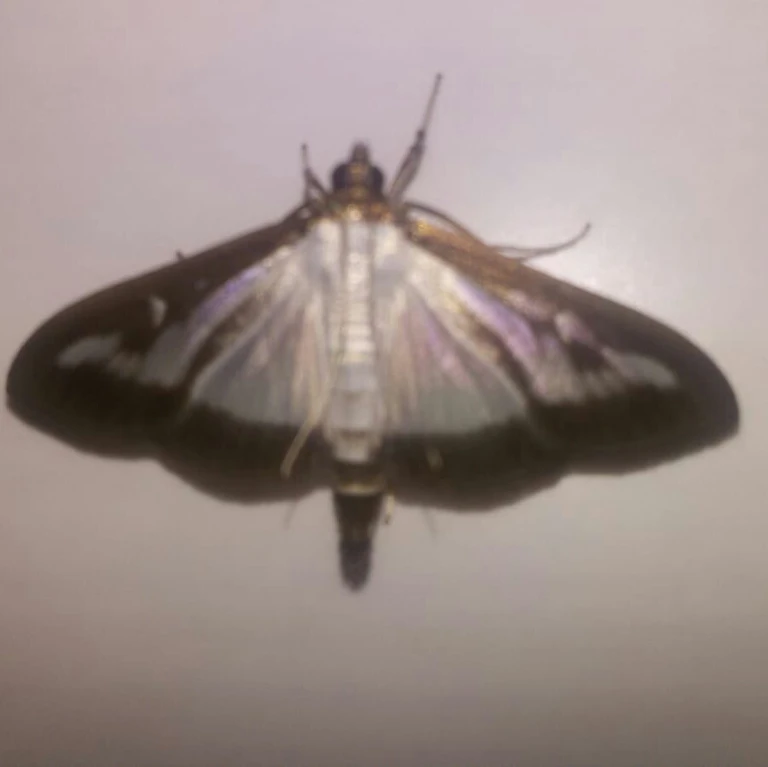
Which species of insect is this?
Cydalima perspectalis
